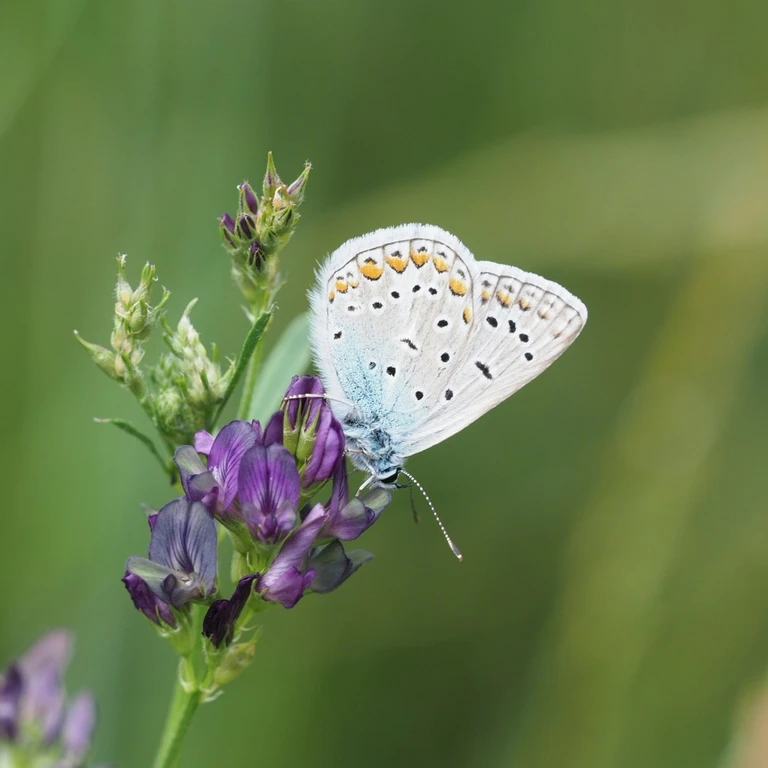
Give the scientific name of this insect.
Polyommatus icarus
